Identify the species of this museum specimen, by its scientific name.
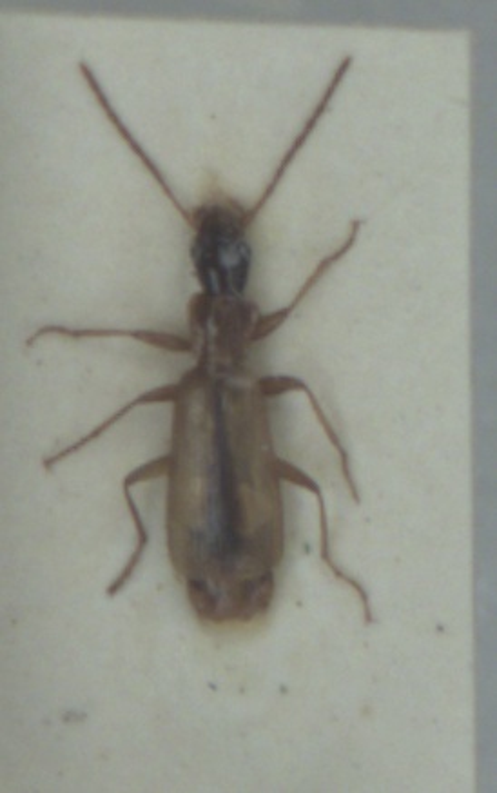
Paradromius longiceps
